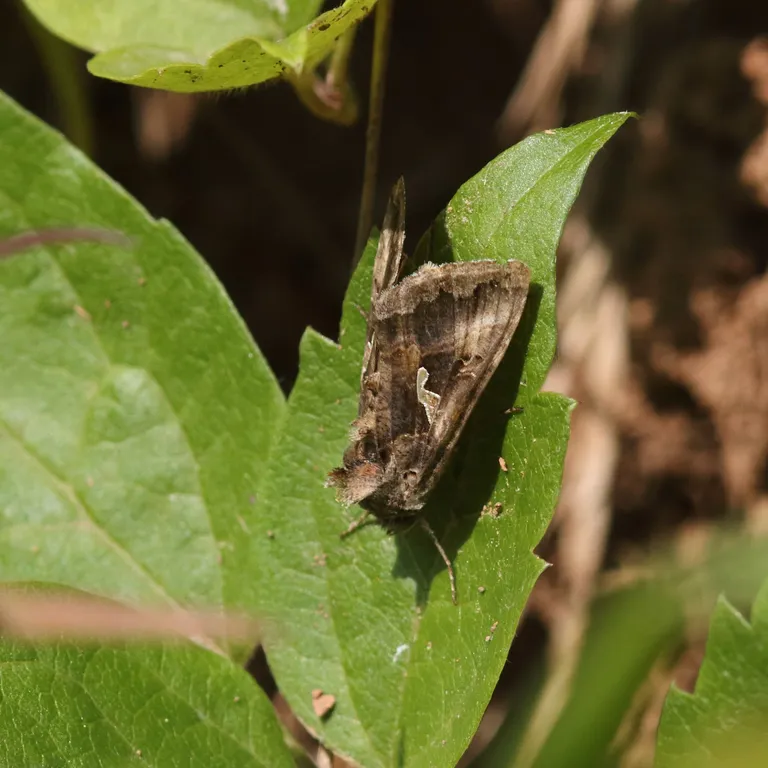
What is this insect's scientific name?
Autographa gamma
